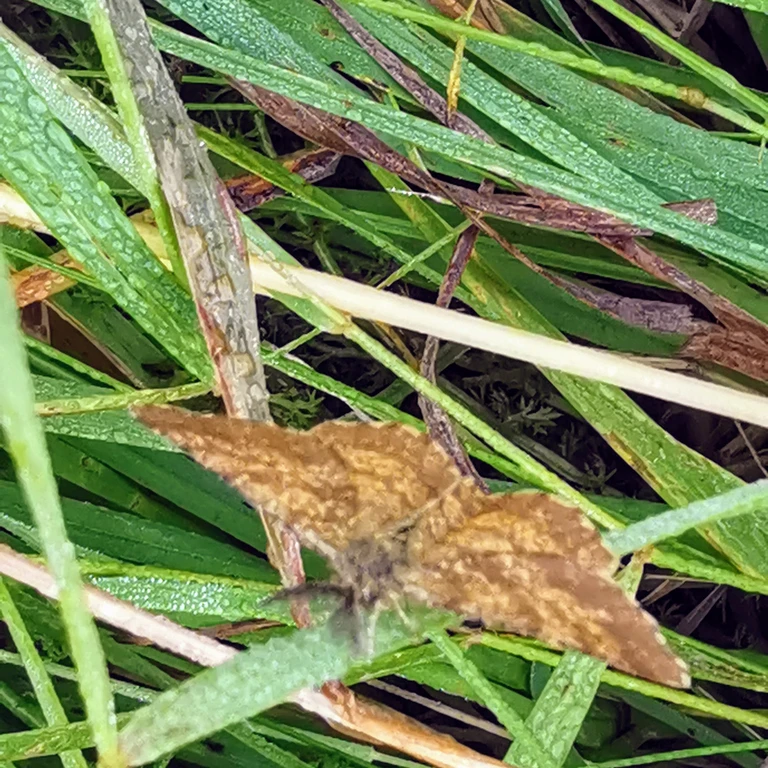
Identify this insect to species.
Ematurga atomaria
